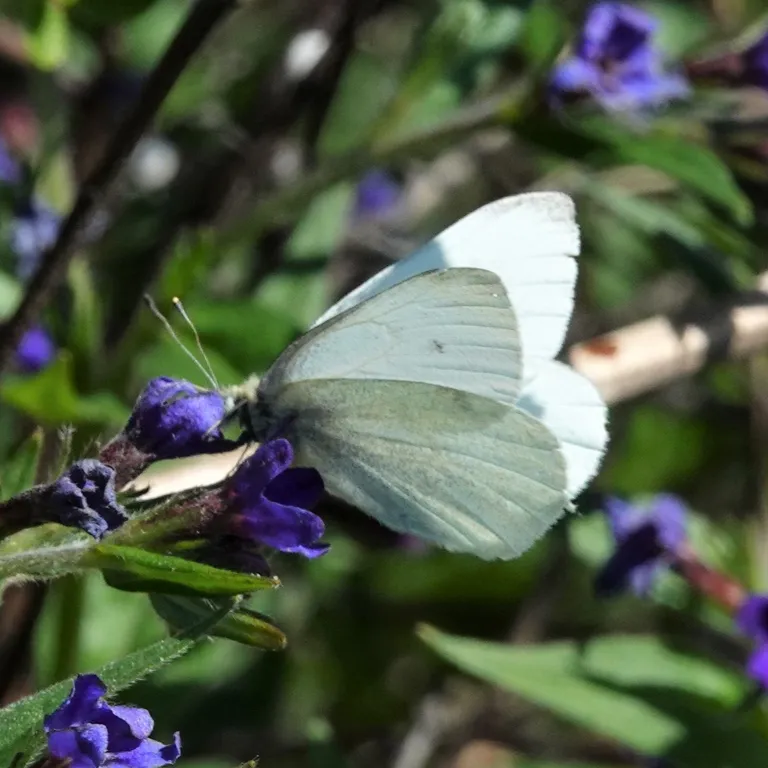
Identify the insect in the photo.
Pieris rapae
